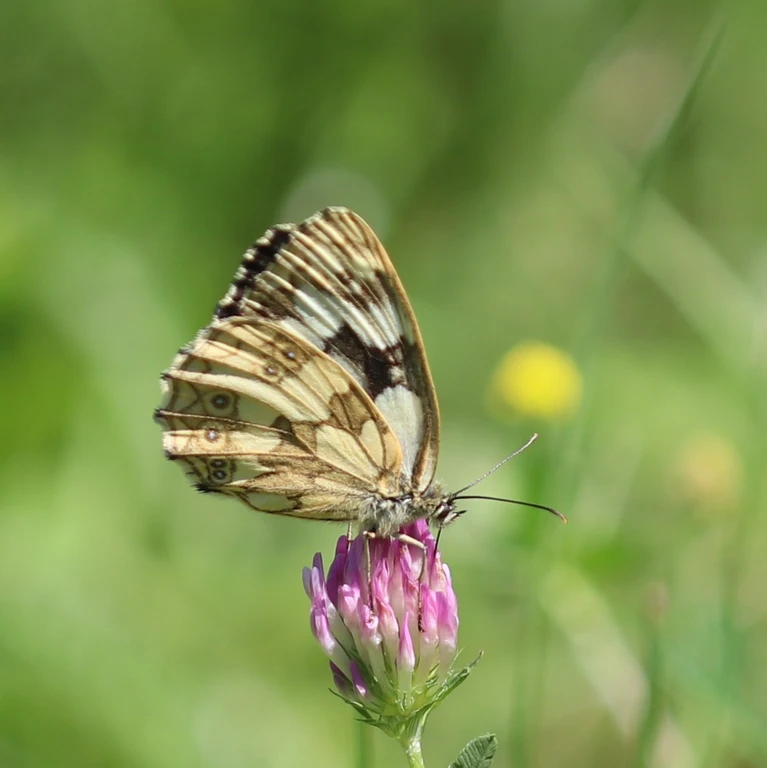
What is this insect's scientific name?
Melanargia galathea
